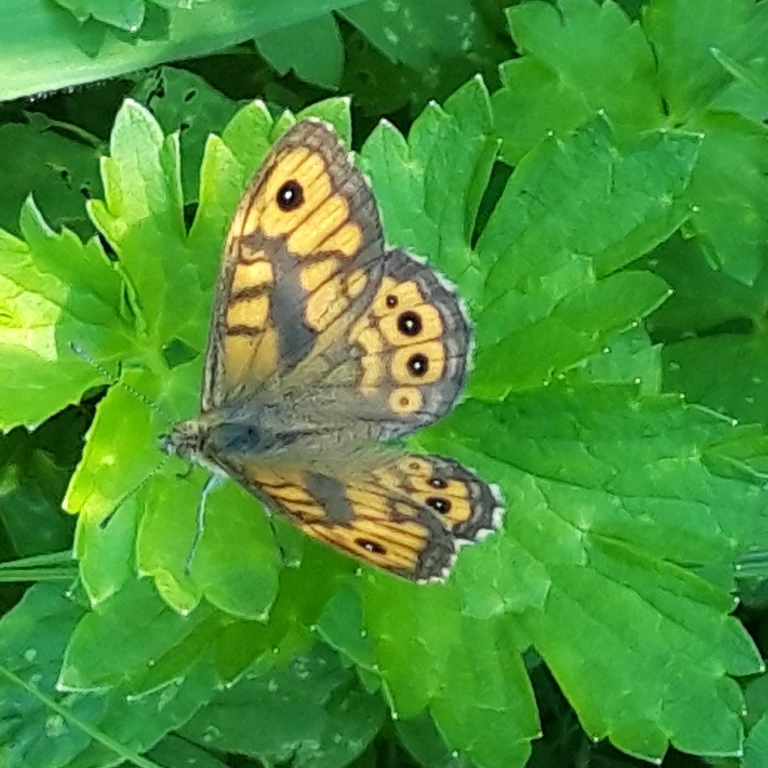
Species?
Lasiommata megera (also Pararge megera)
